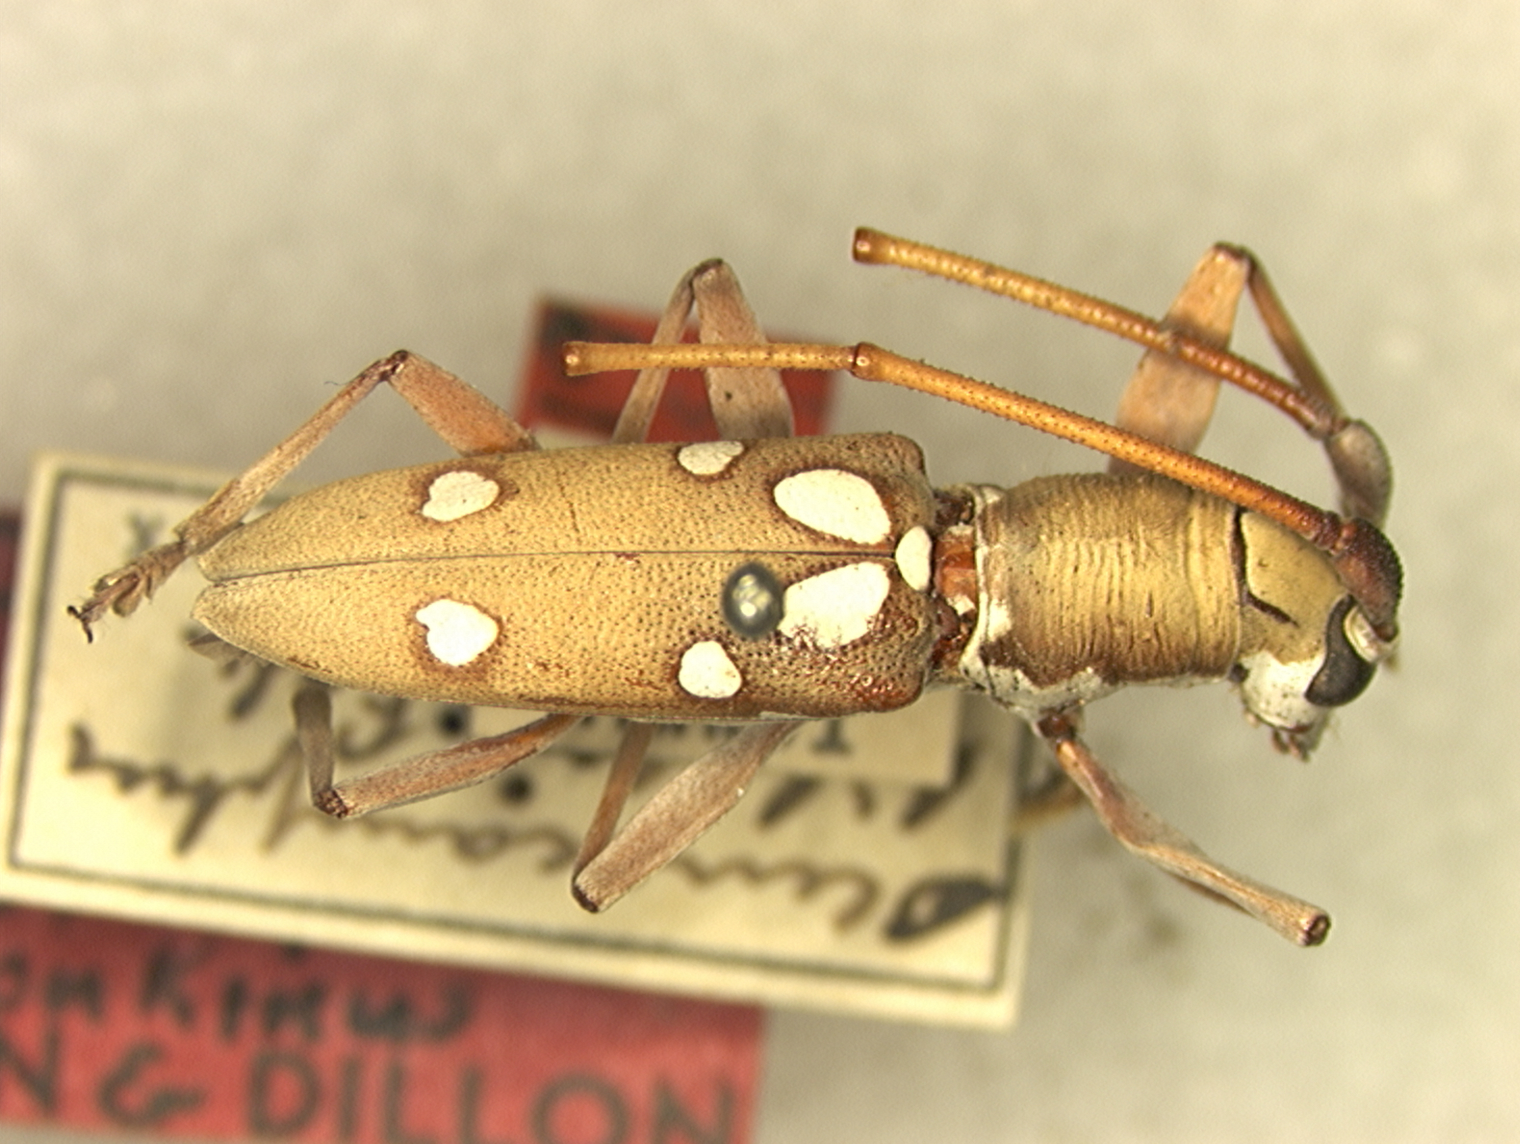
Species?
Olenecamptus bilobus
